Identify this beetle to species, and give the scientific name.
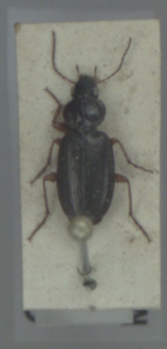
Olisthopus rotundatus
